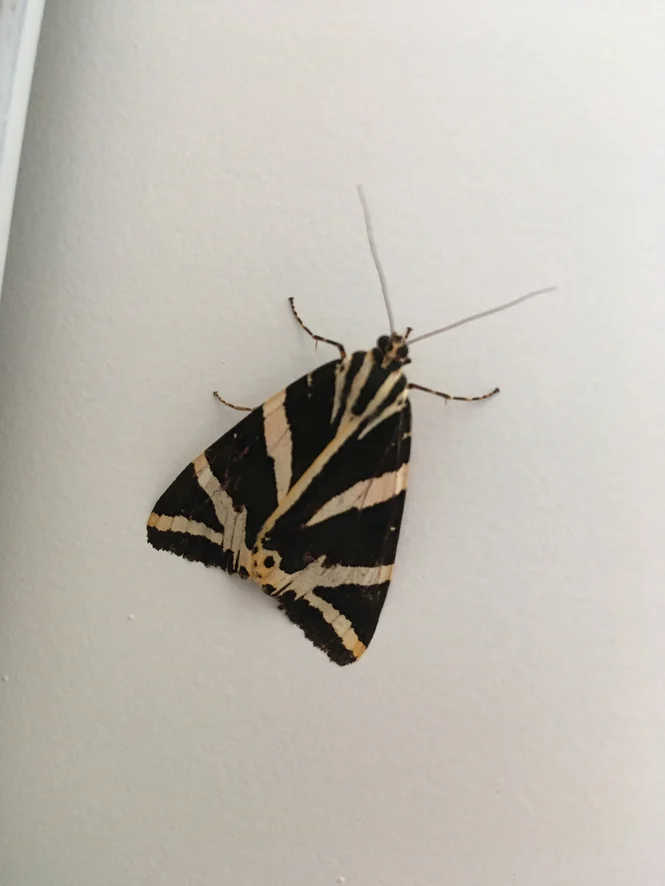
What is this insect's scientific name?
Euplagia quadripunctaria
